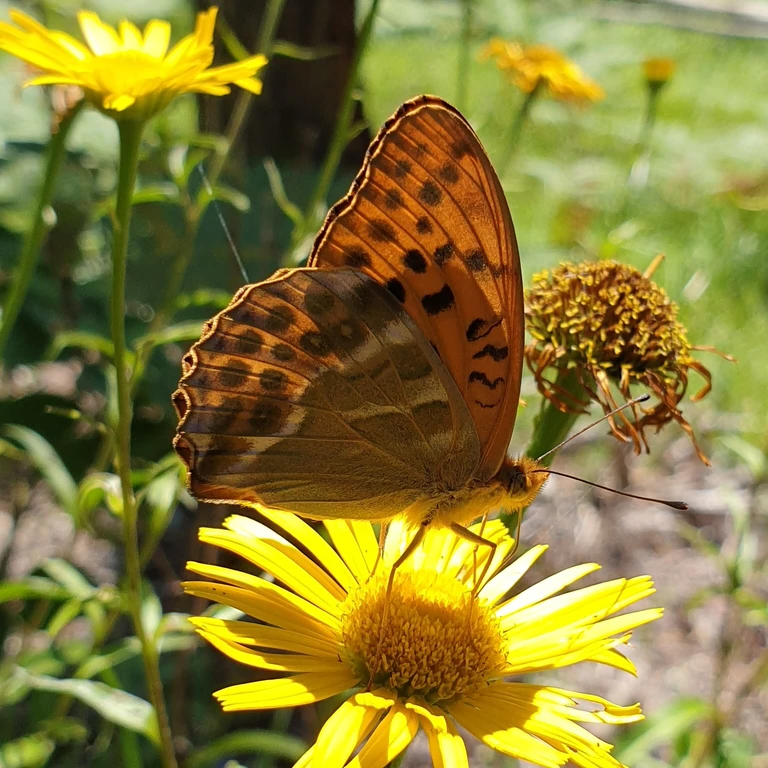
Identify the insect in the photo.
Argynnis paphia
